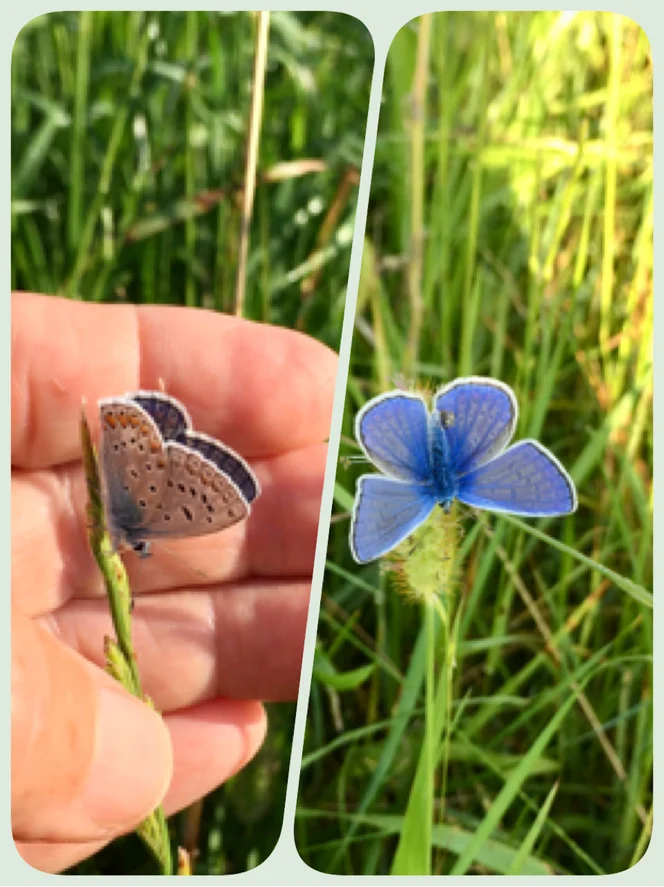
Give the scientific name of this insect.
Polyommatus icarus
